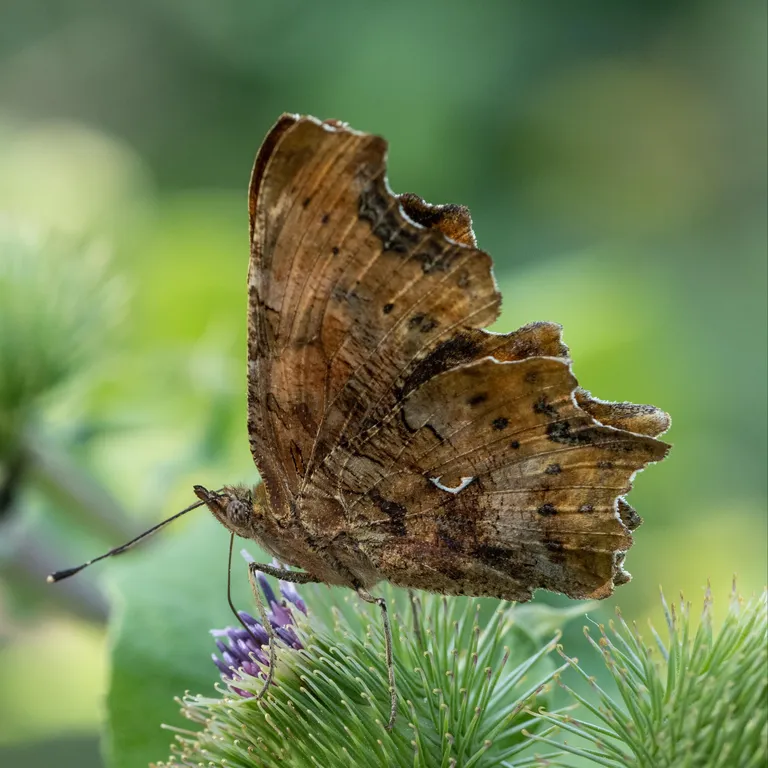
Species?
Polygonia c-album
